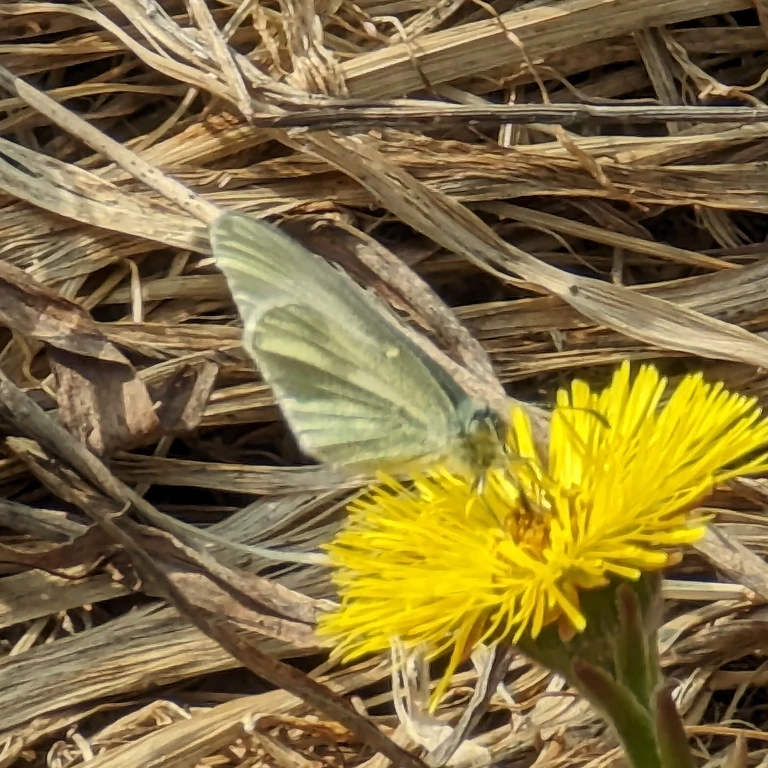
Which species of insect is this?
Leptidea sinapis/juvernica
